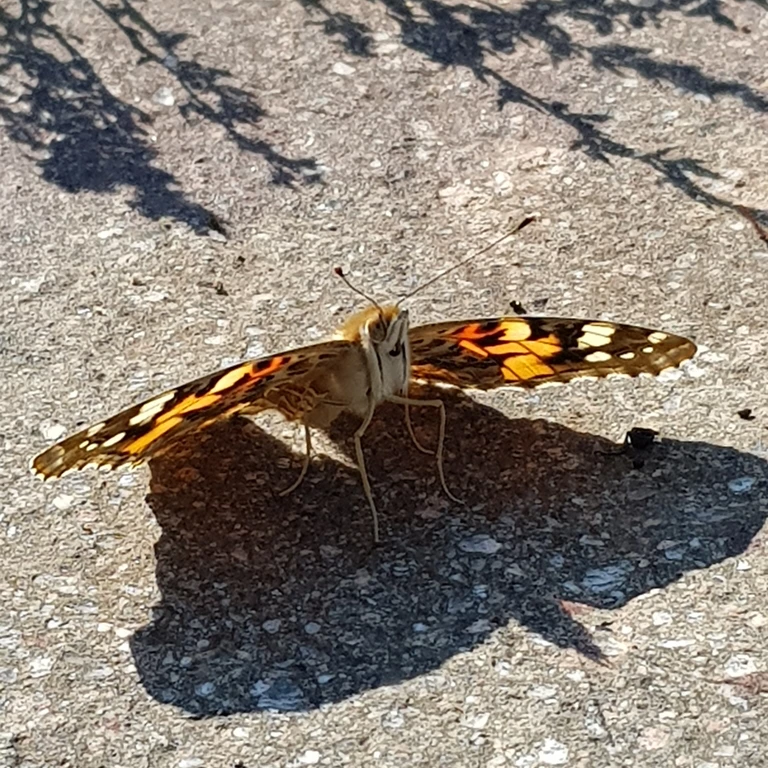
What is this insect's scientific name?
Vanessa cardui
